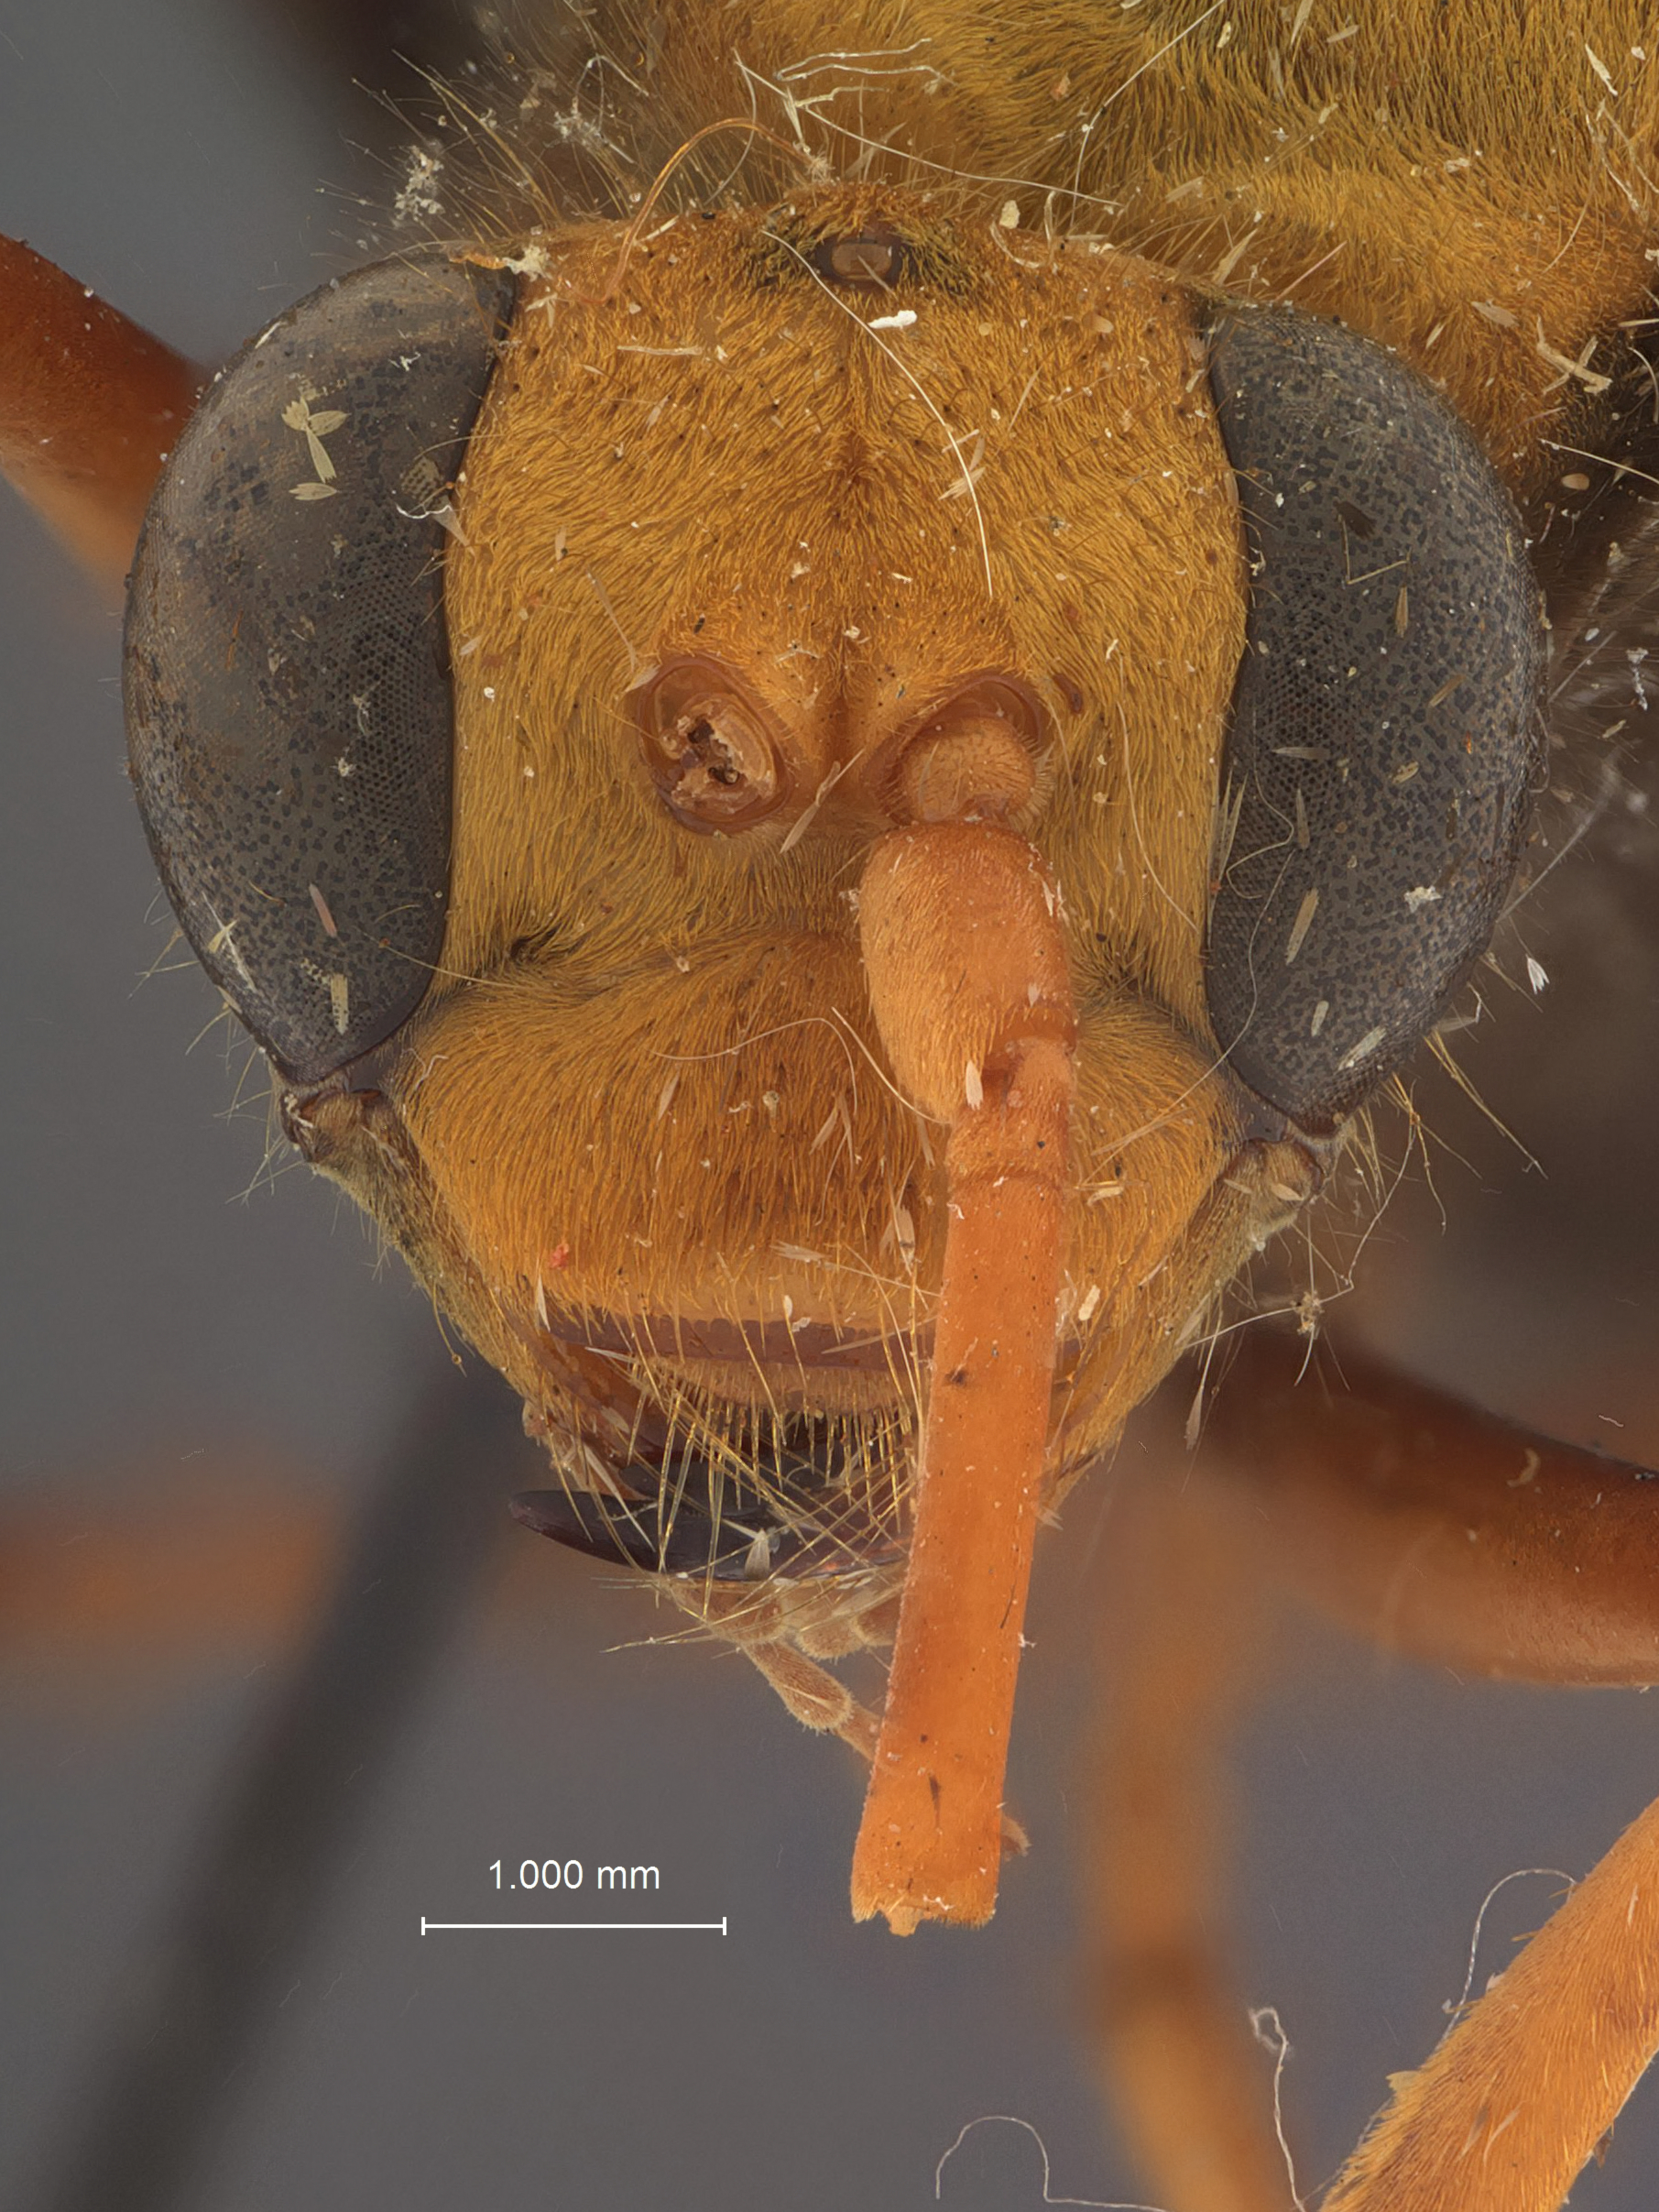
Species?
Monodontonyx tagalensis
